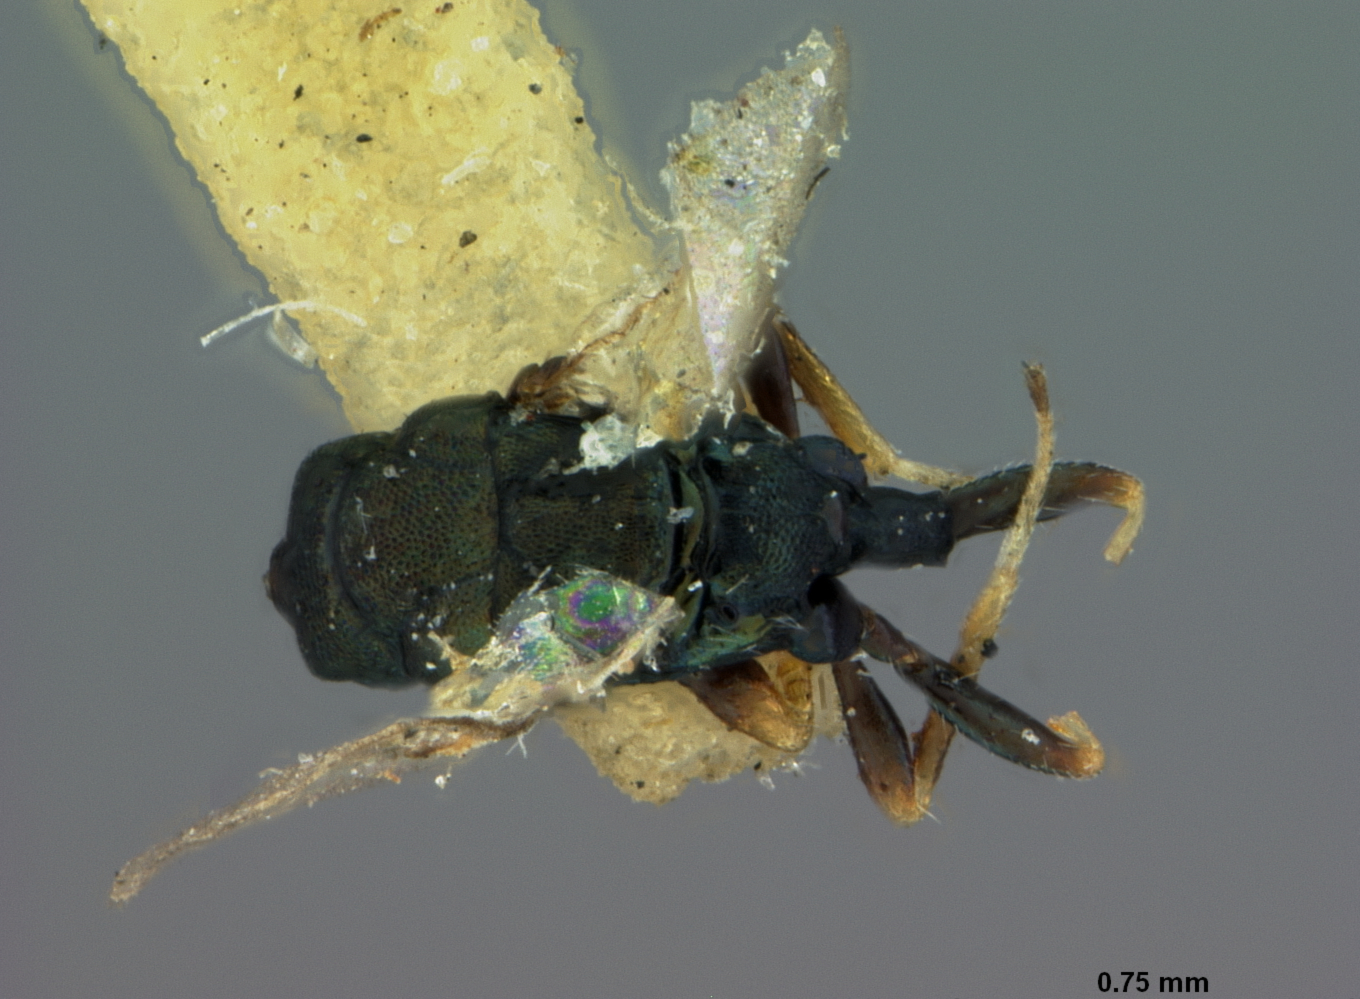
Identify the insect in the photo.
Syntomopus americanus
